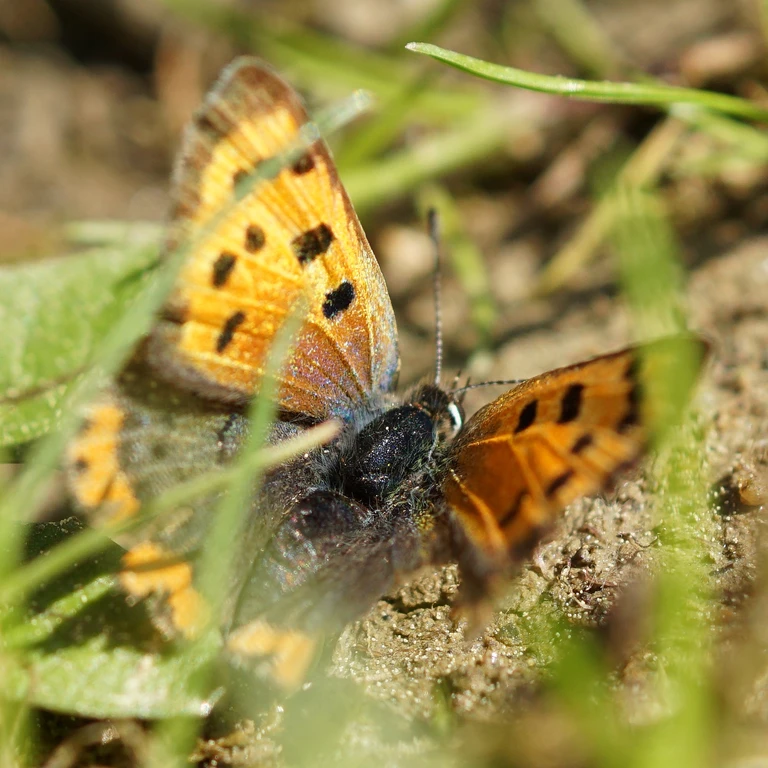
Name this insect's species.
Lycaena phlaeas
